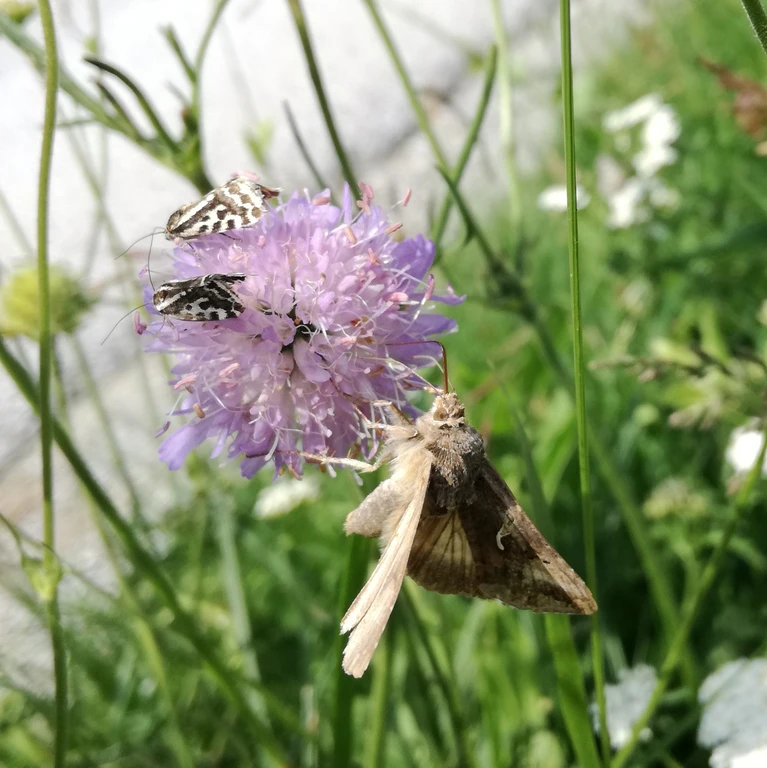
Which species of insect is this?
Autographa gamma
